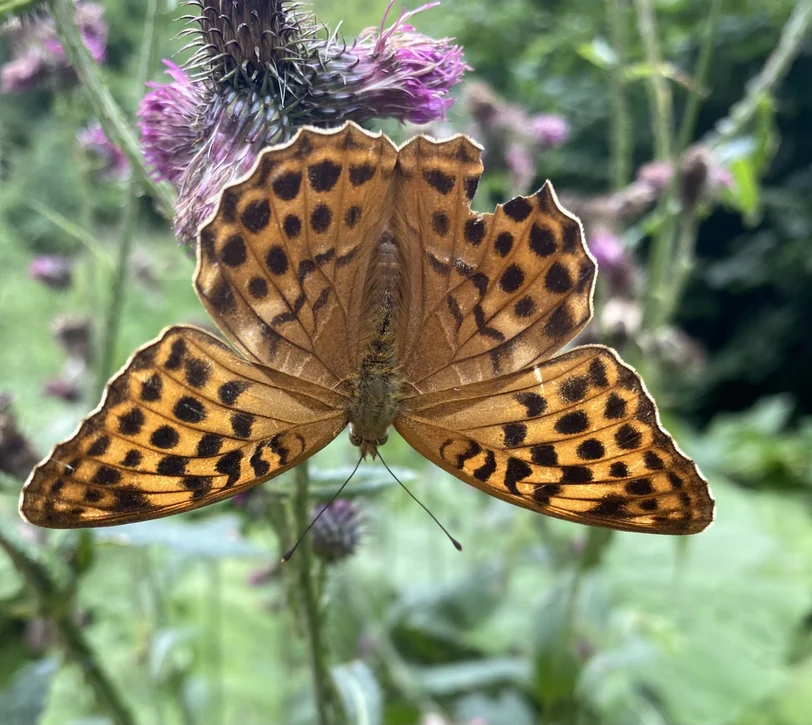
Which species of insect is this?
Argynnis paphia
